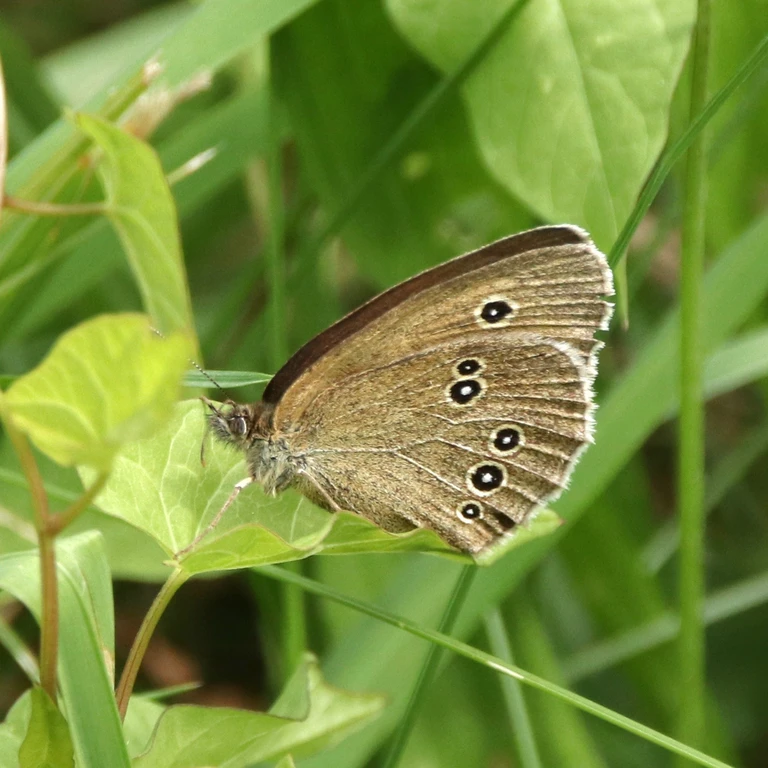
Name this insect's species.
Aphantopus hyperantus
